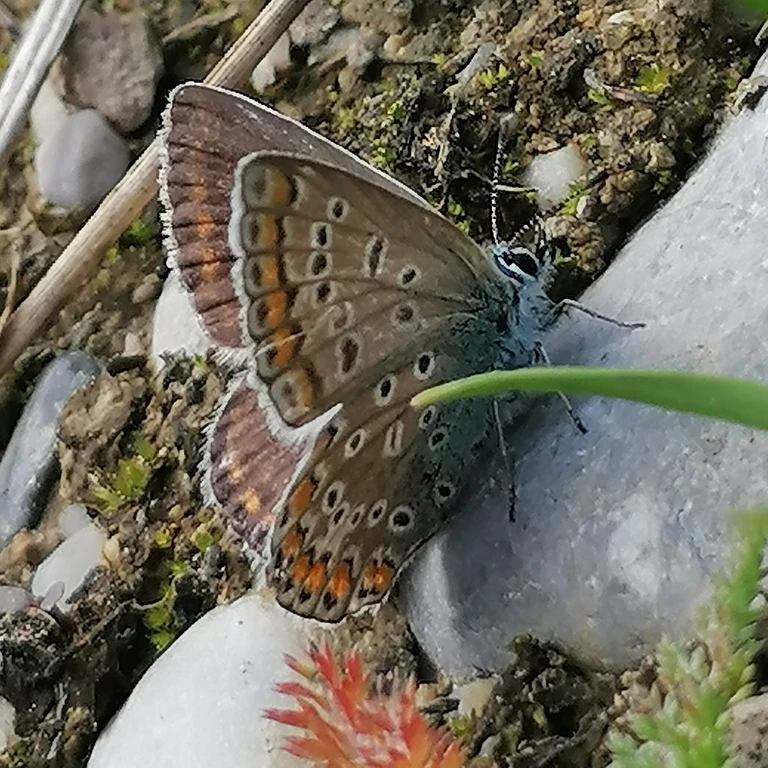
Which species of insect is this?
Polyommatus icarus
